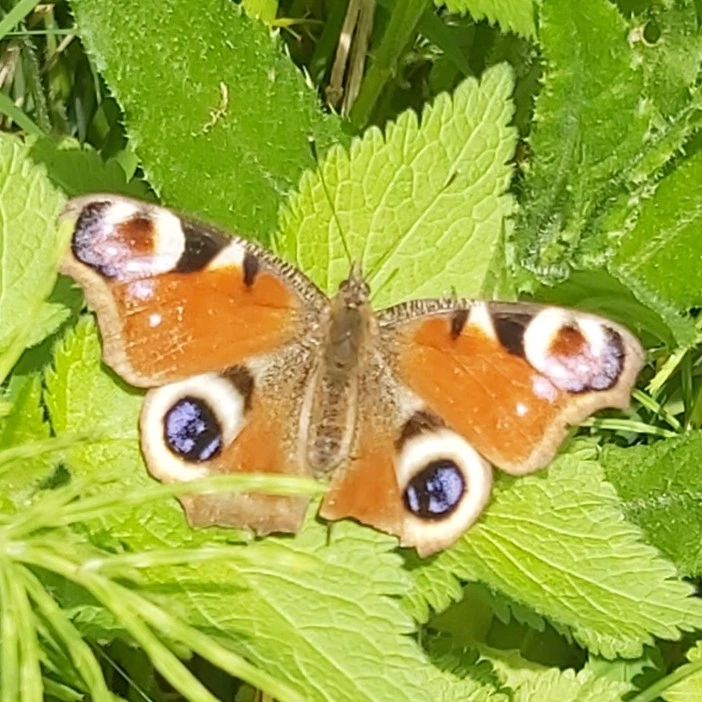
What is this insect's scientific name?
Aglais io
